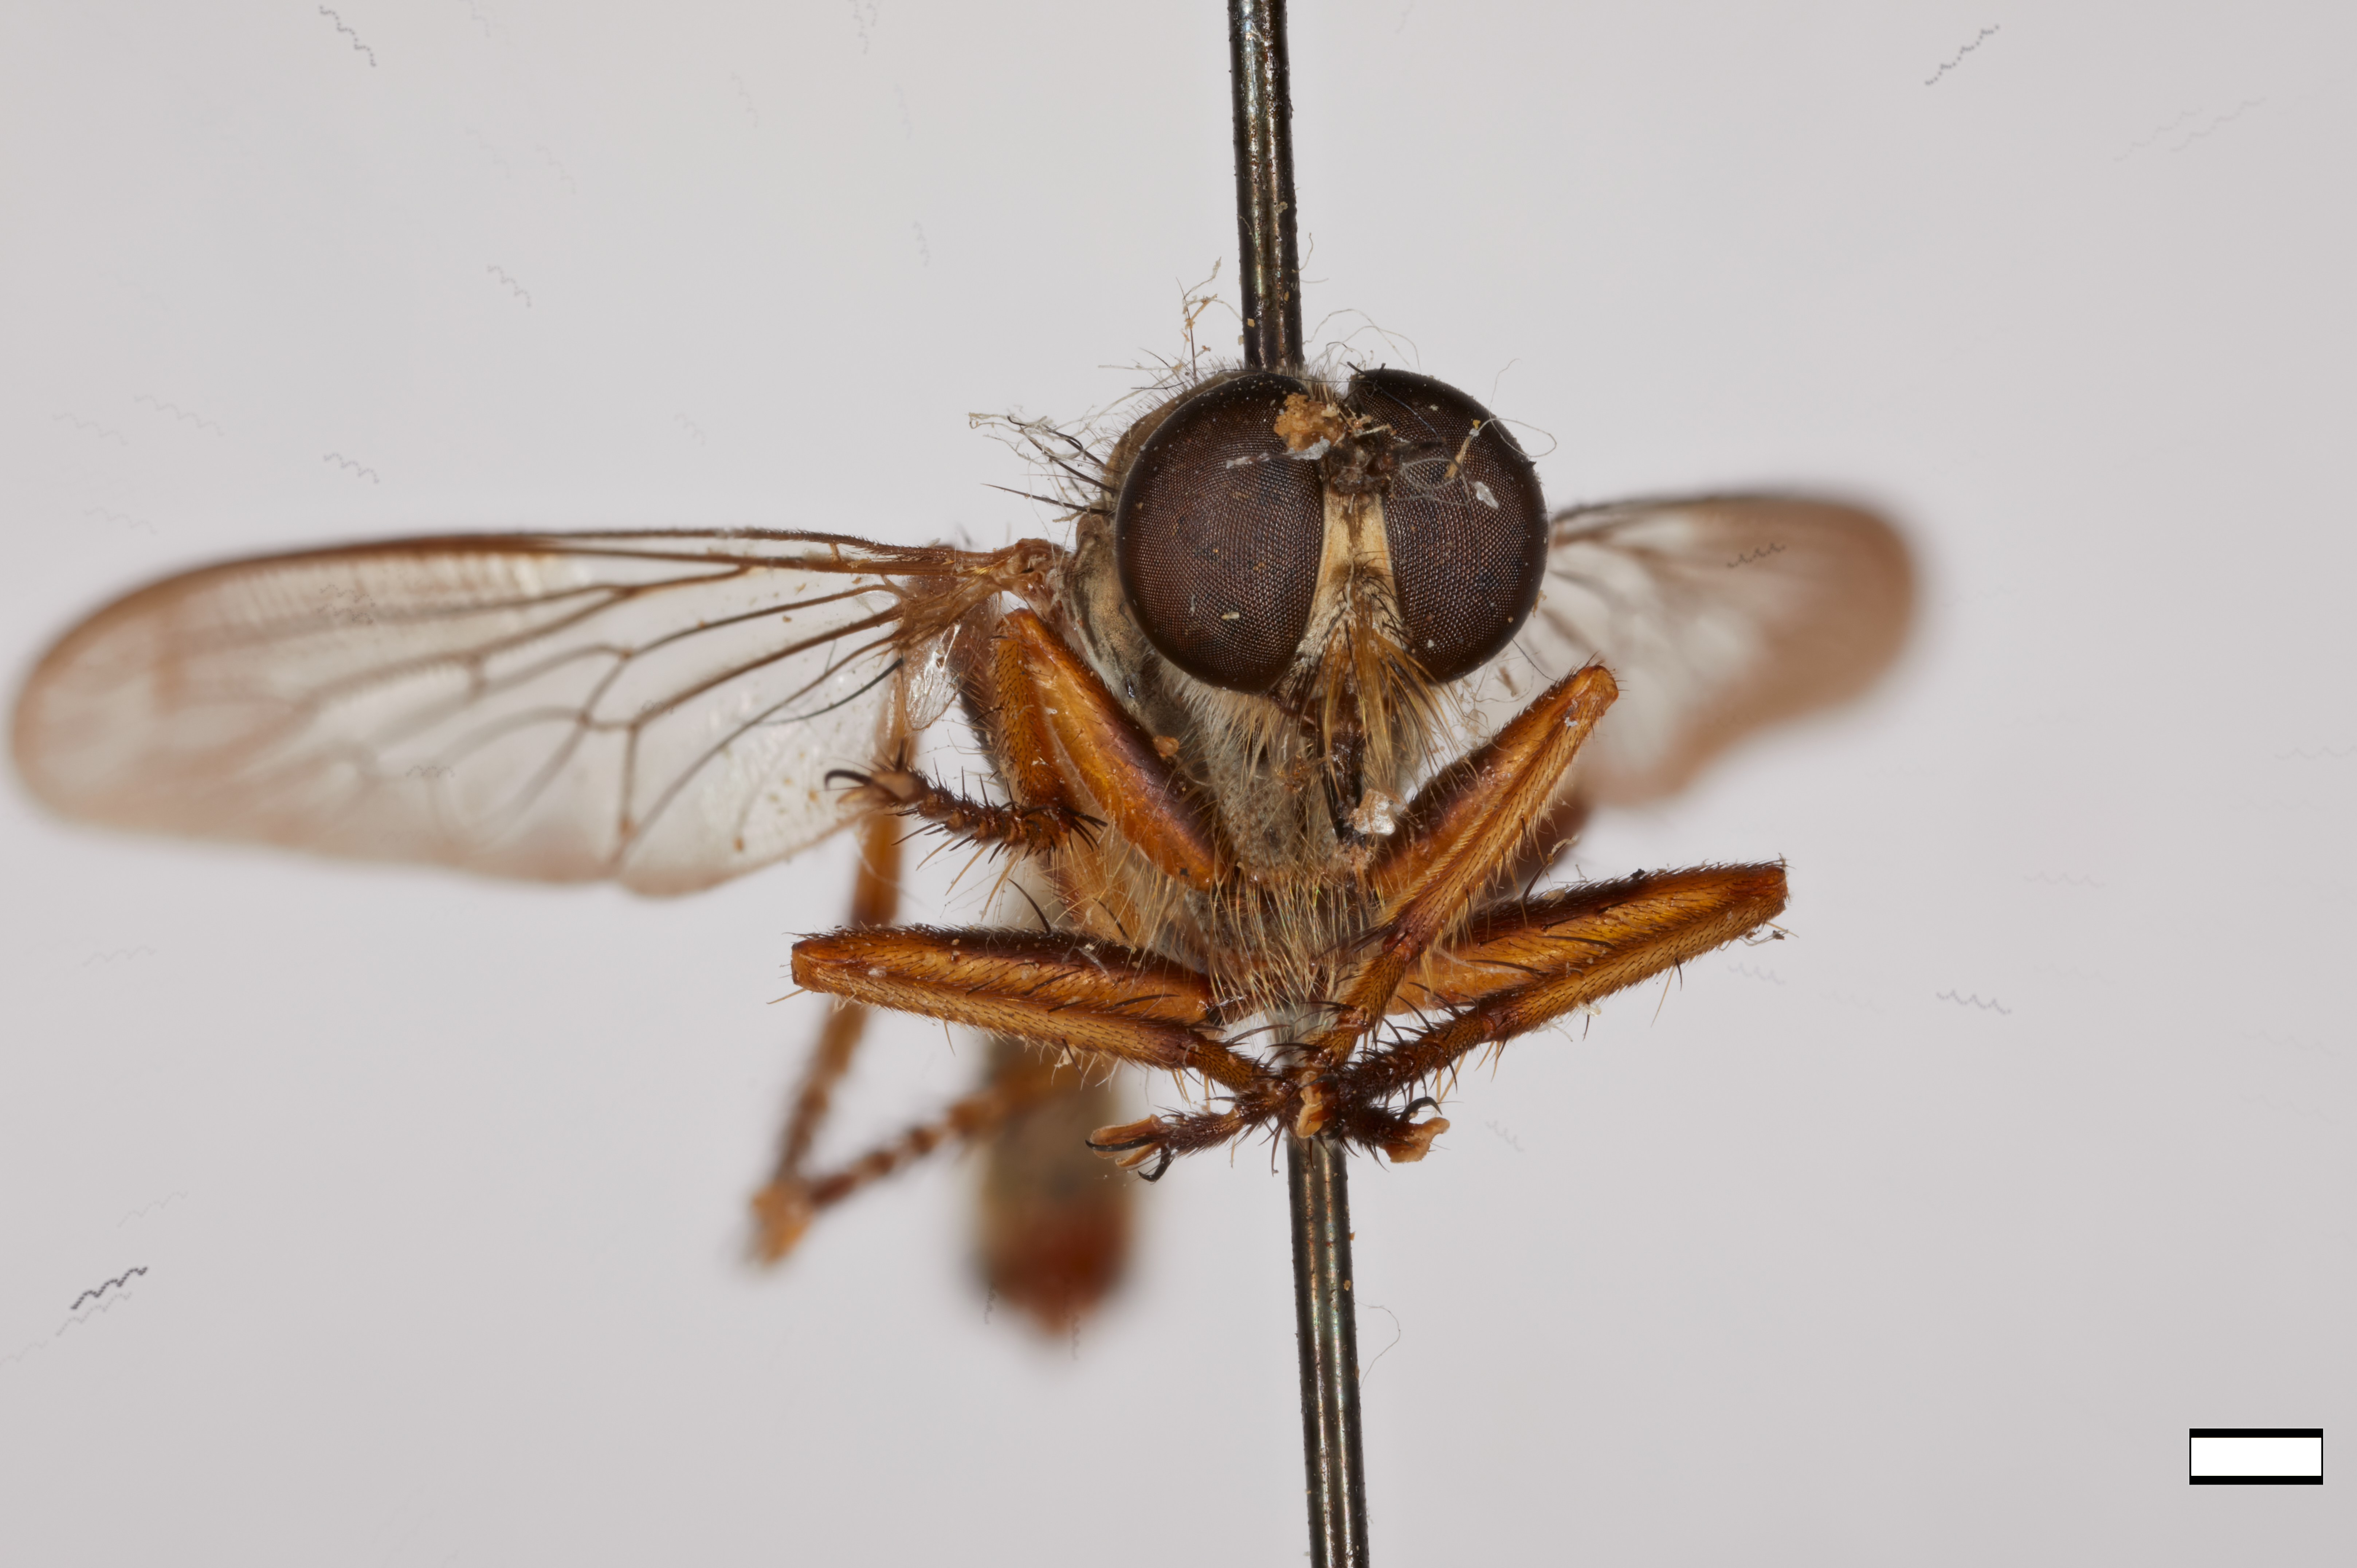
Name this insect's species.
Asilus auricomus
